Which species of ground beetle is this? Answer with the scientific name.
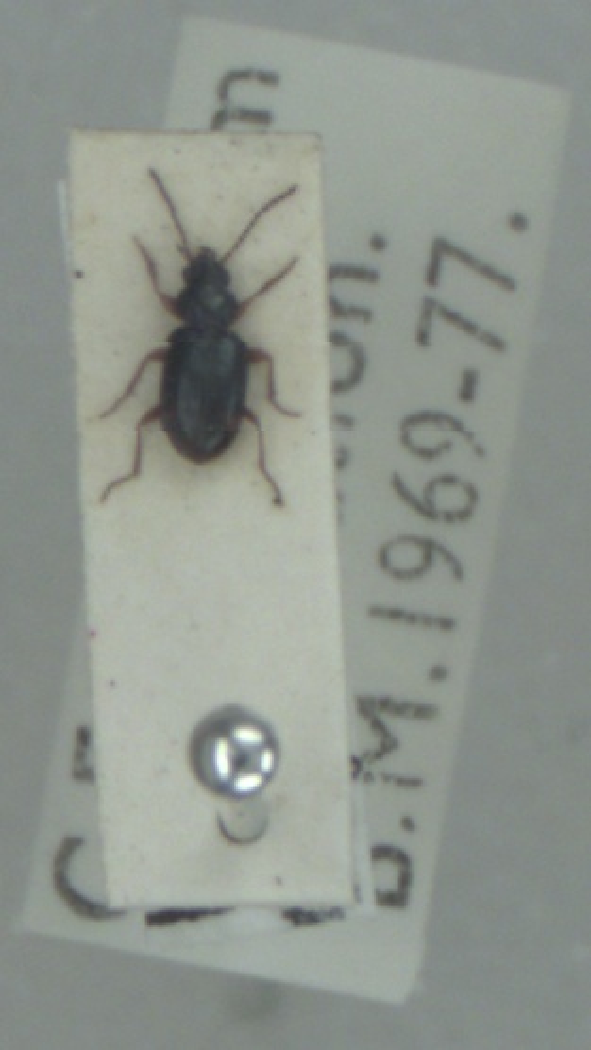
Bembidion assimile
